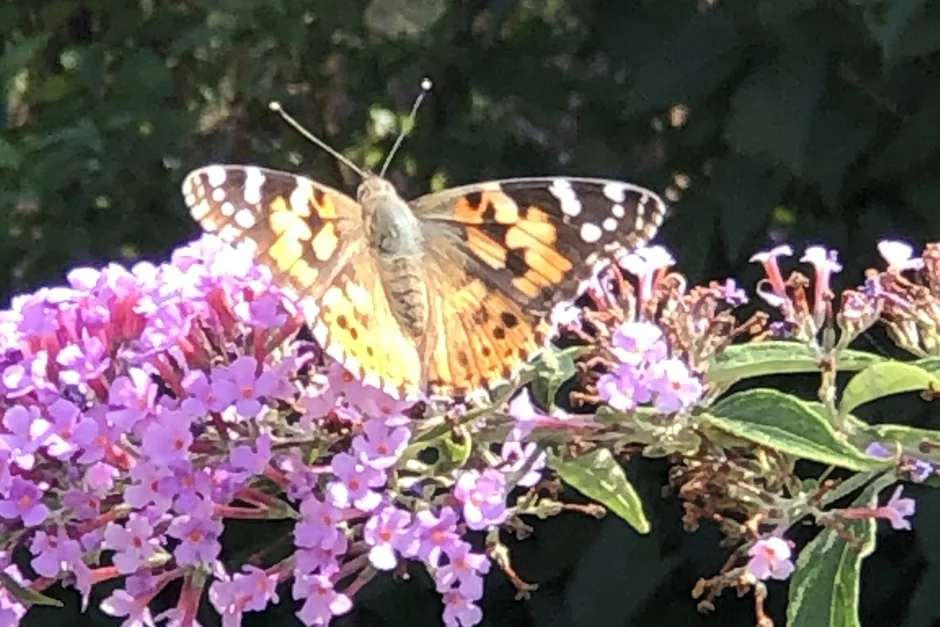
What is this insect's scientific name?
Vanessa cardui
